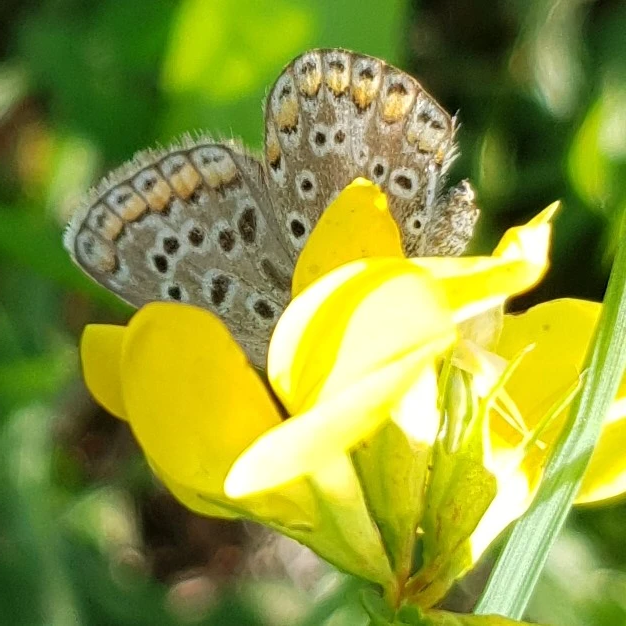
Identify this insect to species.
Polyommatus icarus
